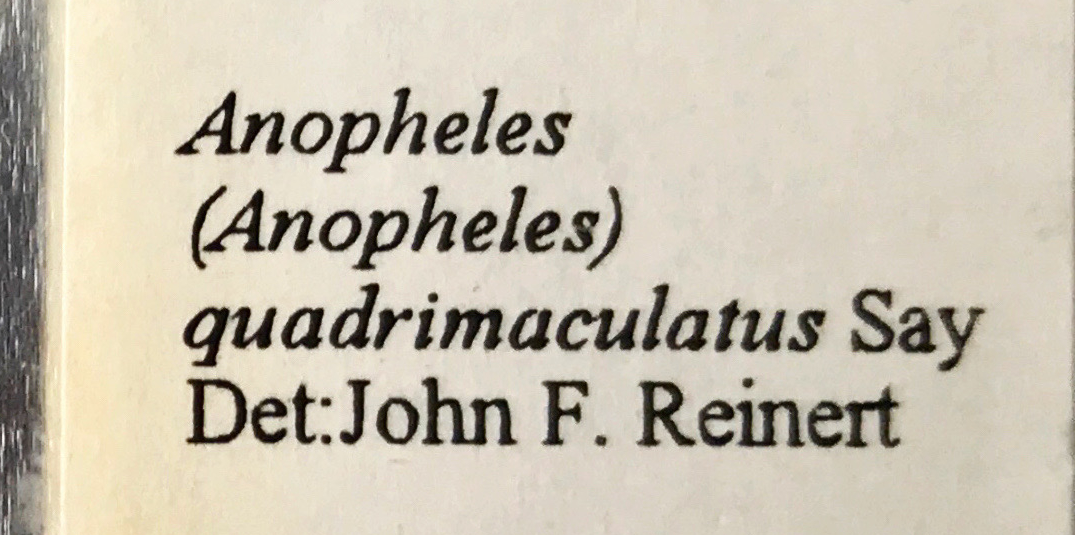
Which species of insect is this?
Armigeres subalbatus
